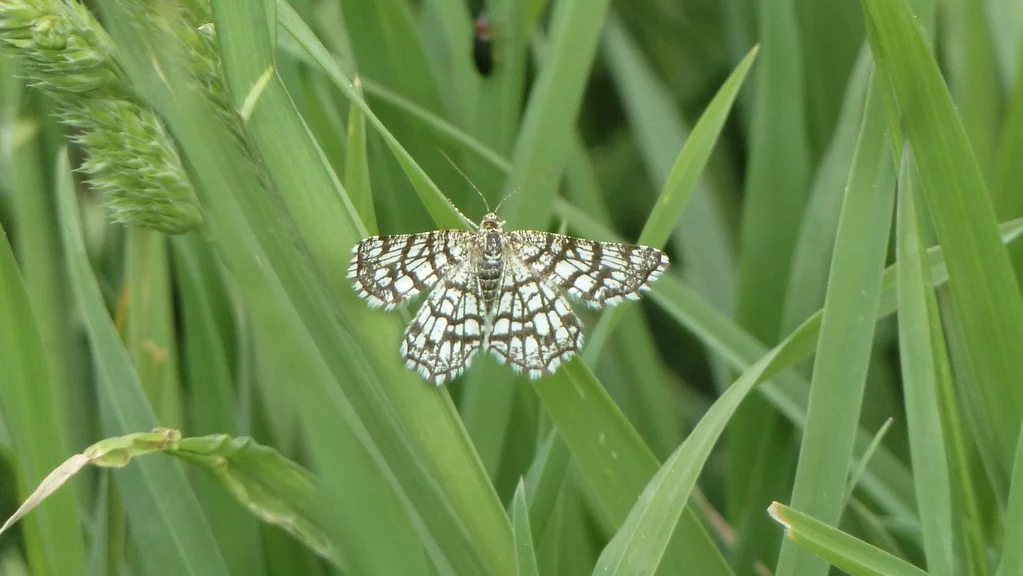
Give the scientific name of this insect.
Chiasmia clathrata
